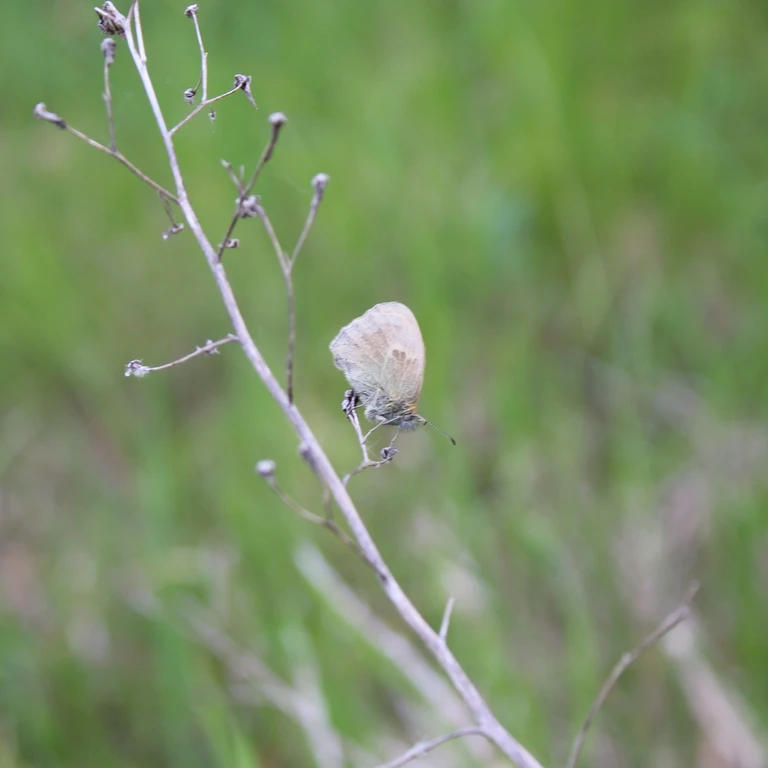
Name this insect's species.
Coenonympha pamphilus
